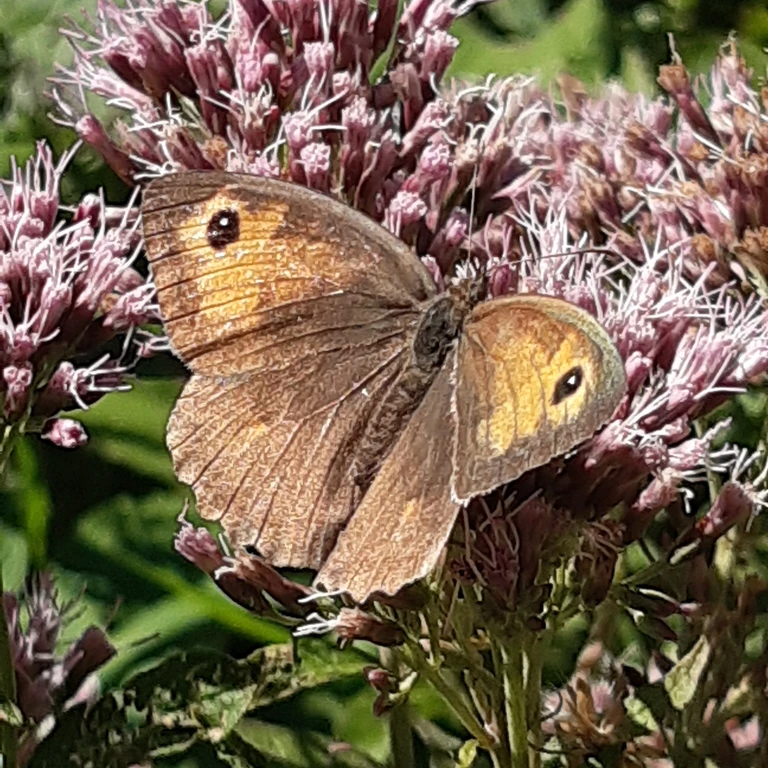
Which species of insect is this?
Maniola jurtina
